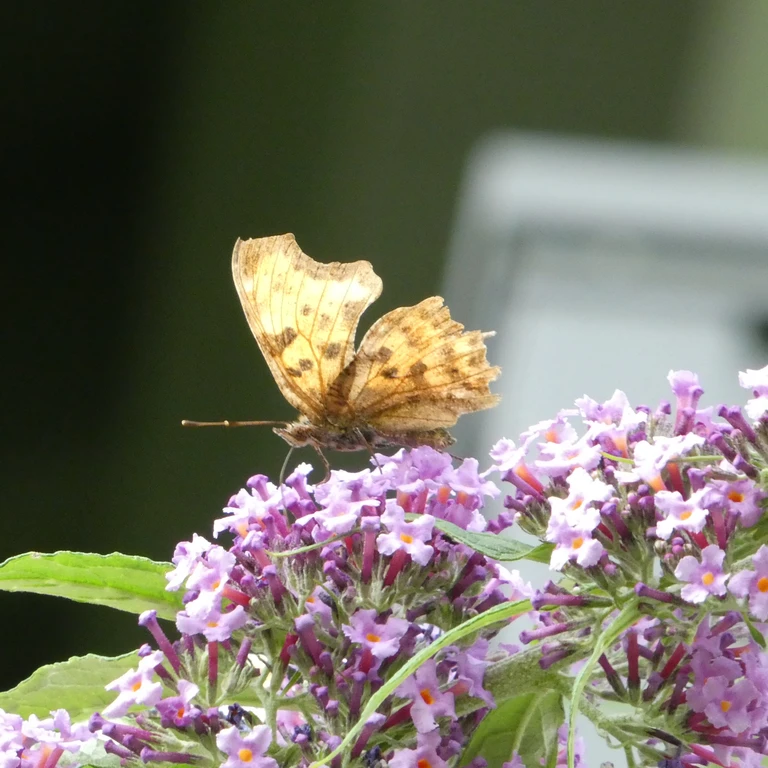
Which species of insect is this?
Polygonia c-album
